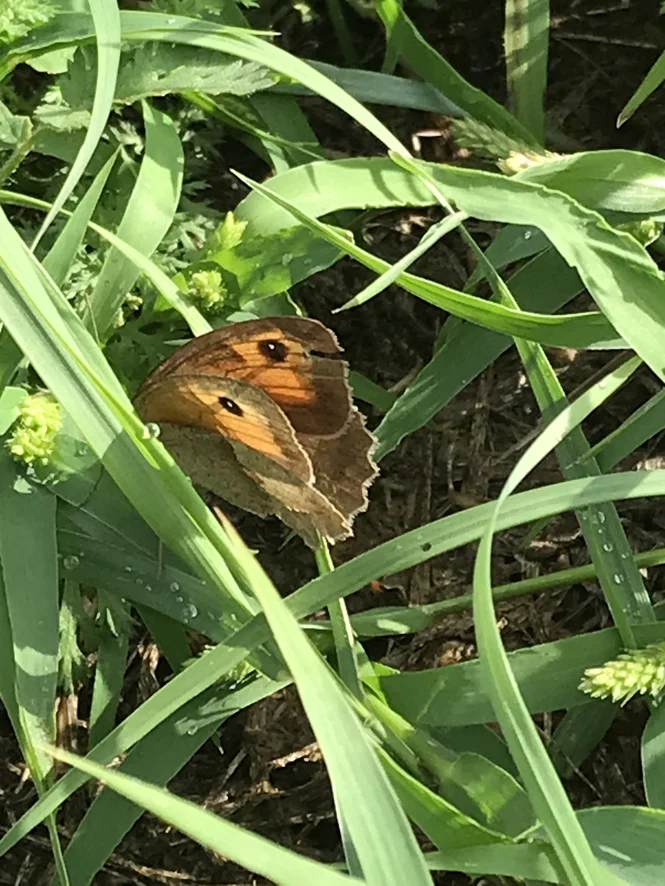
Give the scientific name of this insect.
Maniola jurtina
